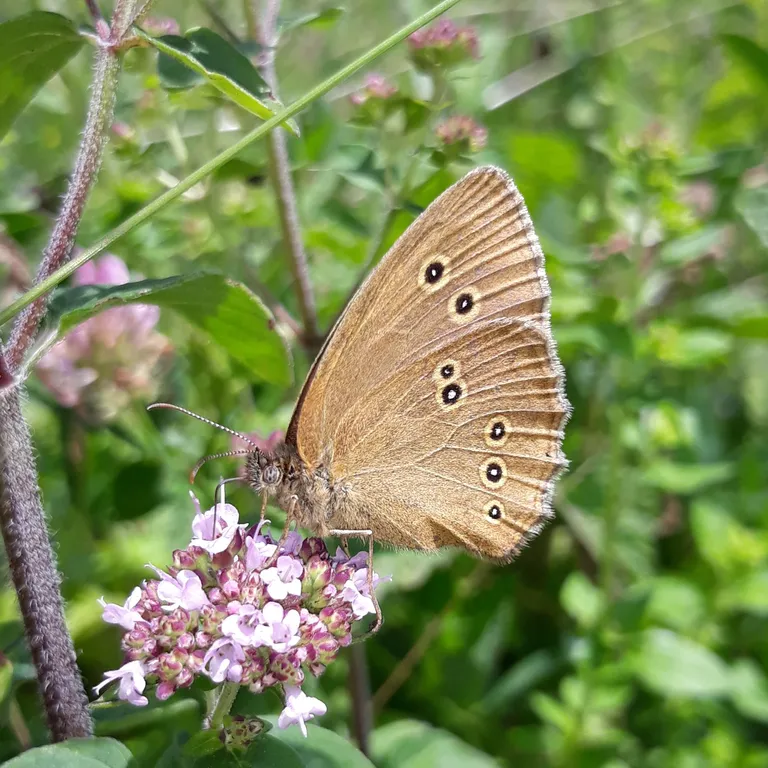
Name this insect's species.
Aphantopus hyperantus
